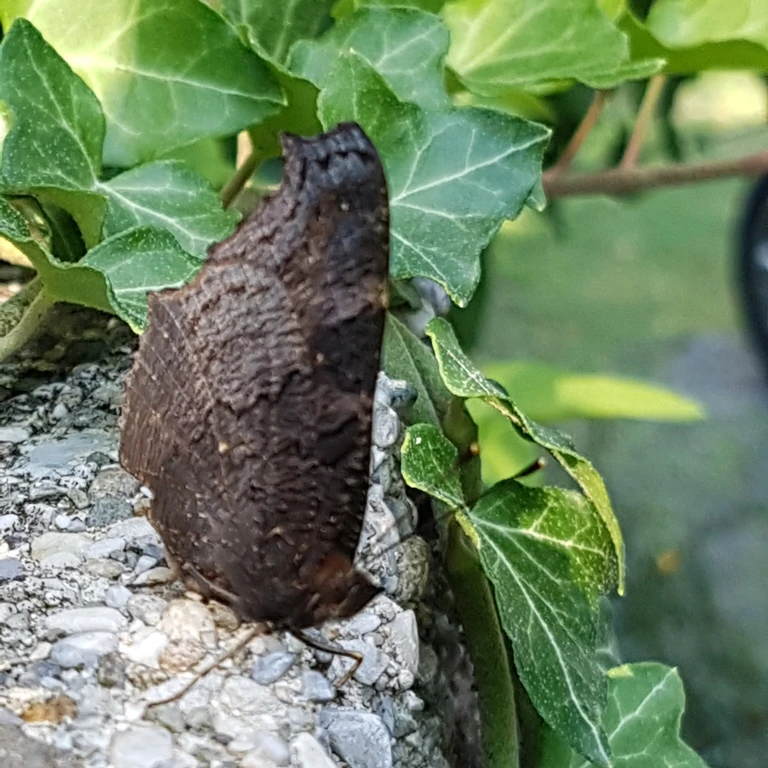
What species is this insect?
Aglais io
